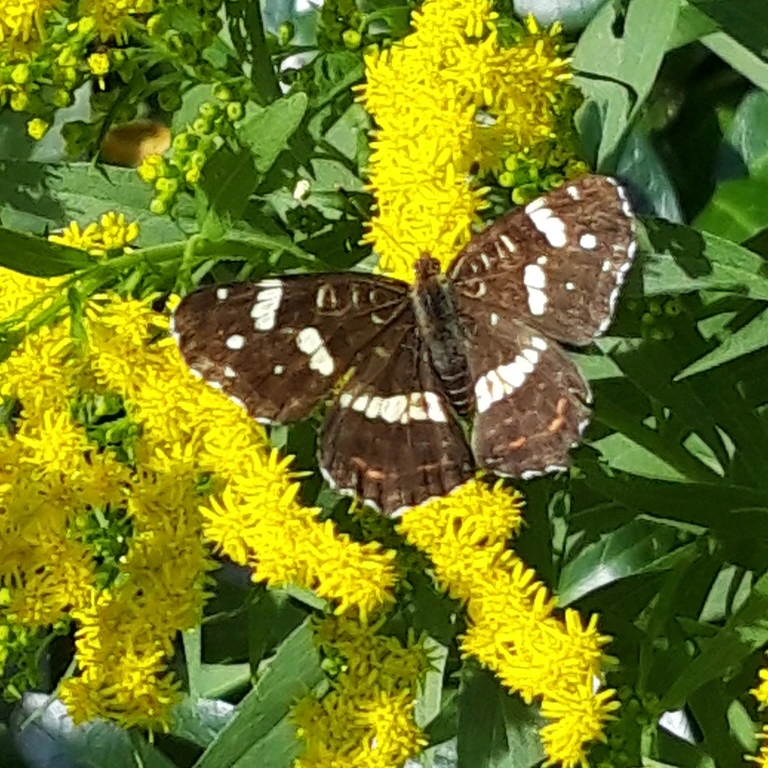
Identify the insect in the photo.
Araschnia levana
